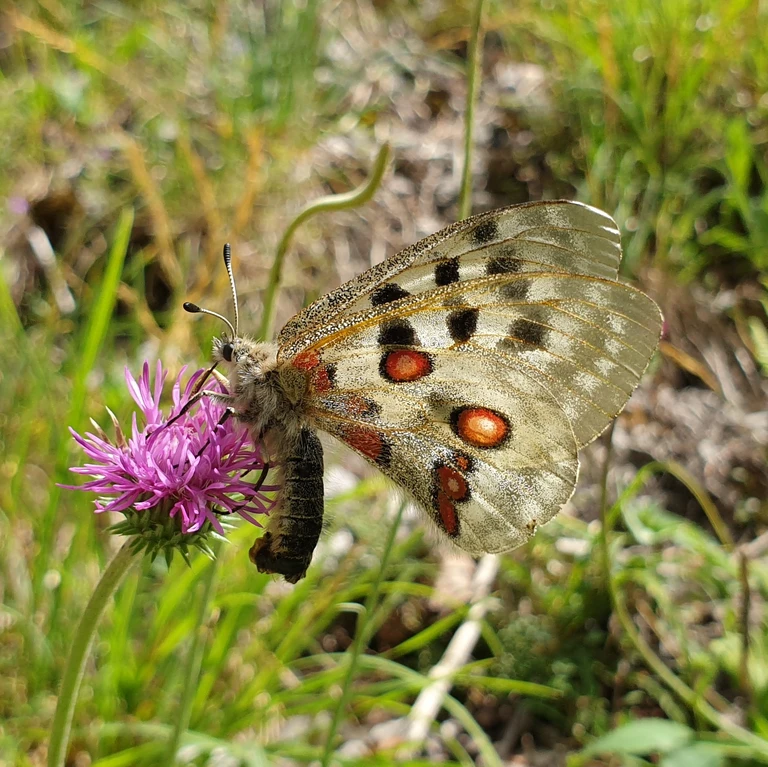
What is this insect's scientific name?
Parnassius apollo
